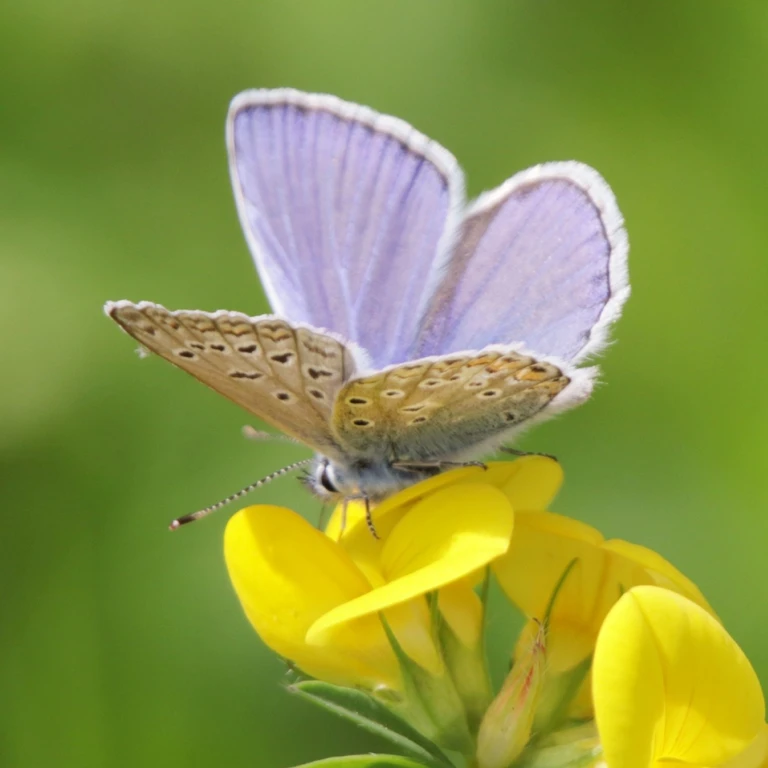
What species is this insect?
Polyommatus icarus
